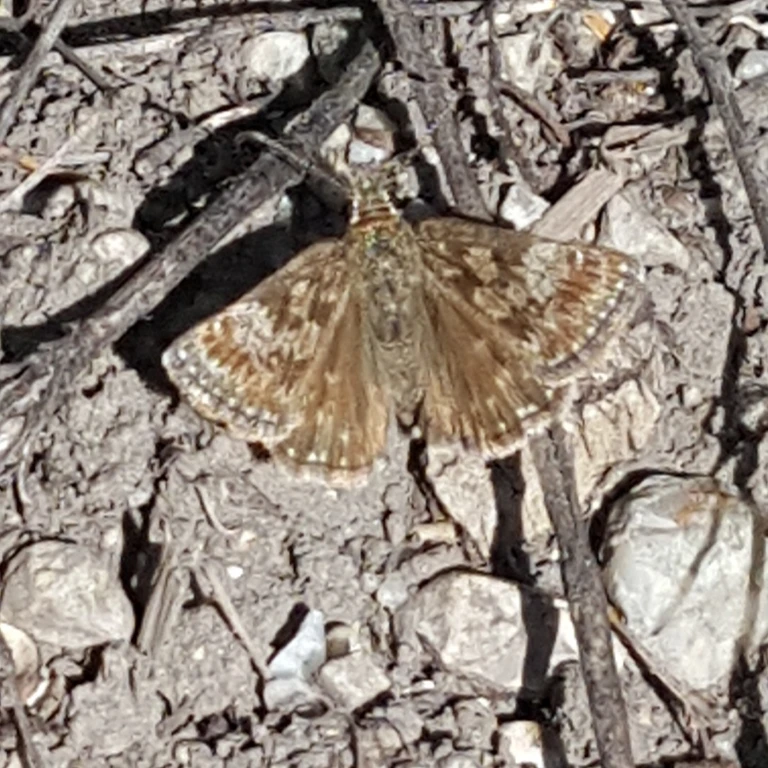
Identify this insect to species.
Erynnis tages
